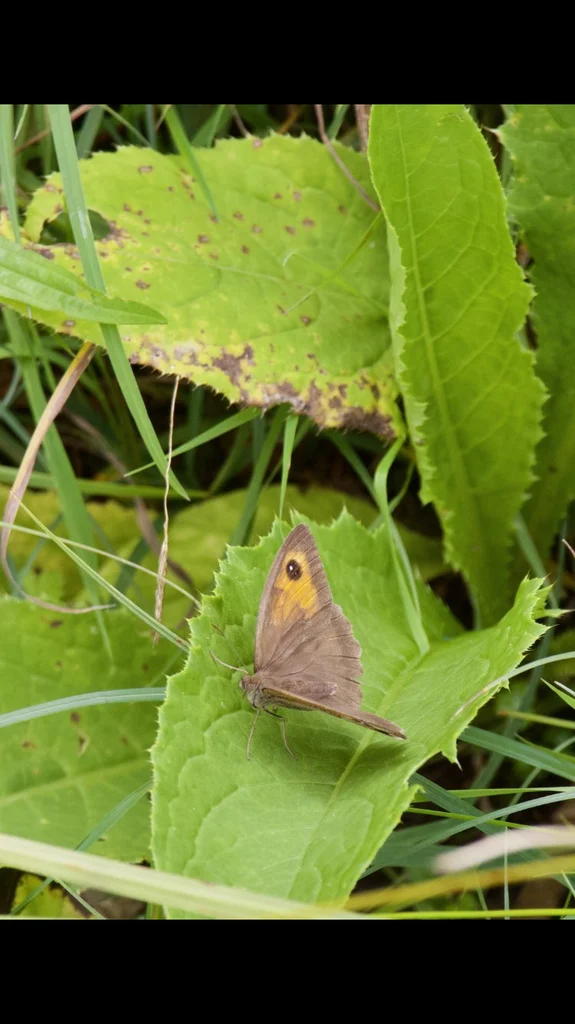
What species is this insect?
Maniola jurtina
